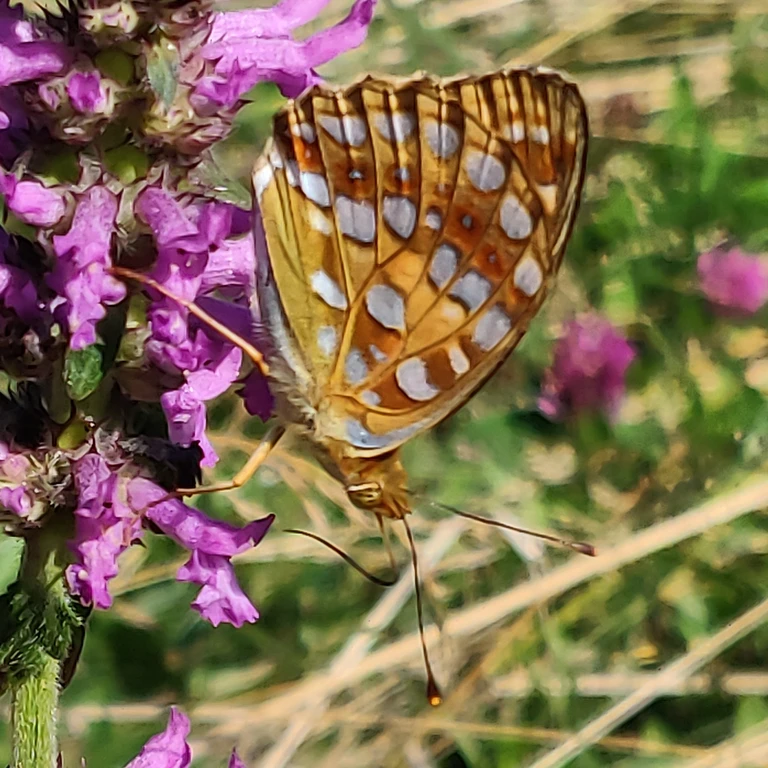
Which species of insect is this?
Fabriciana adippe
